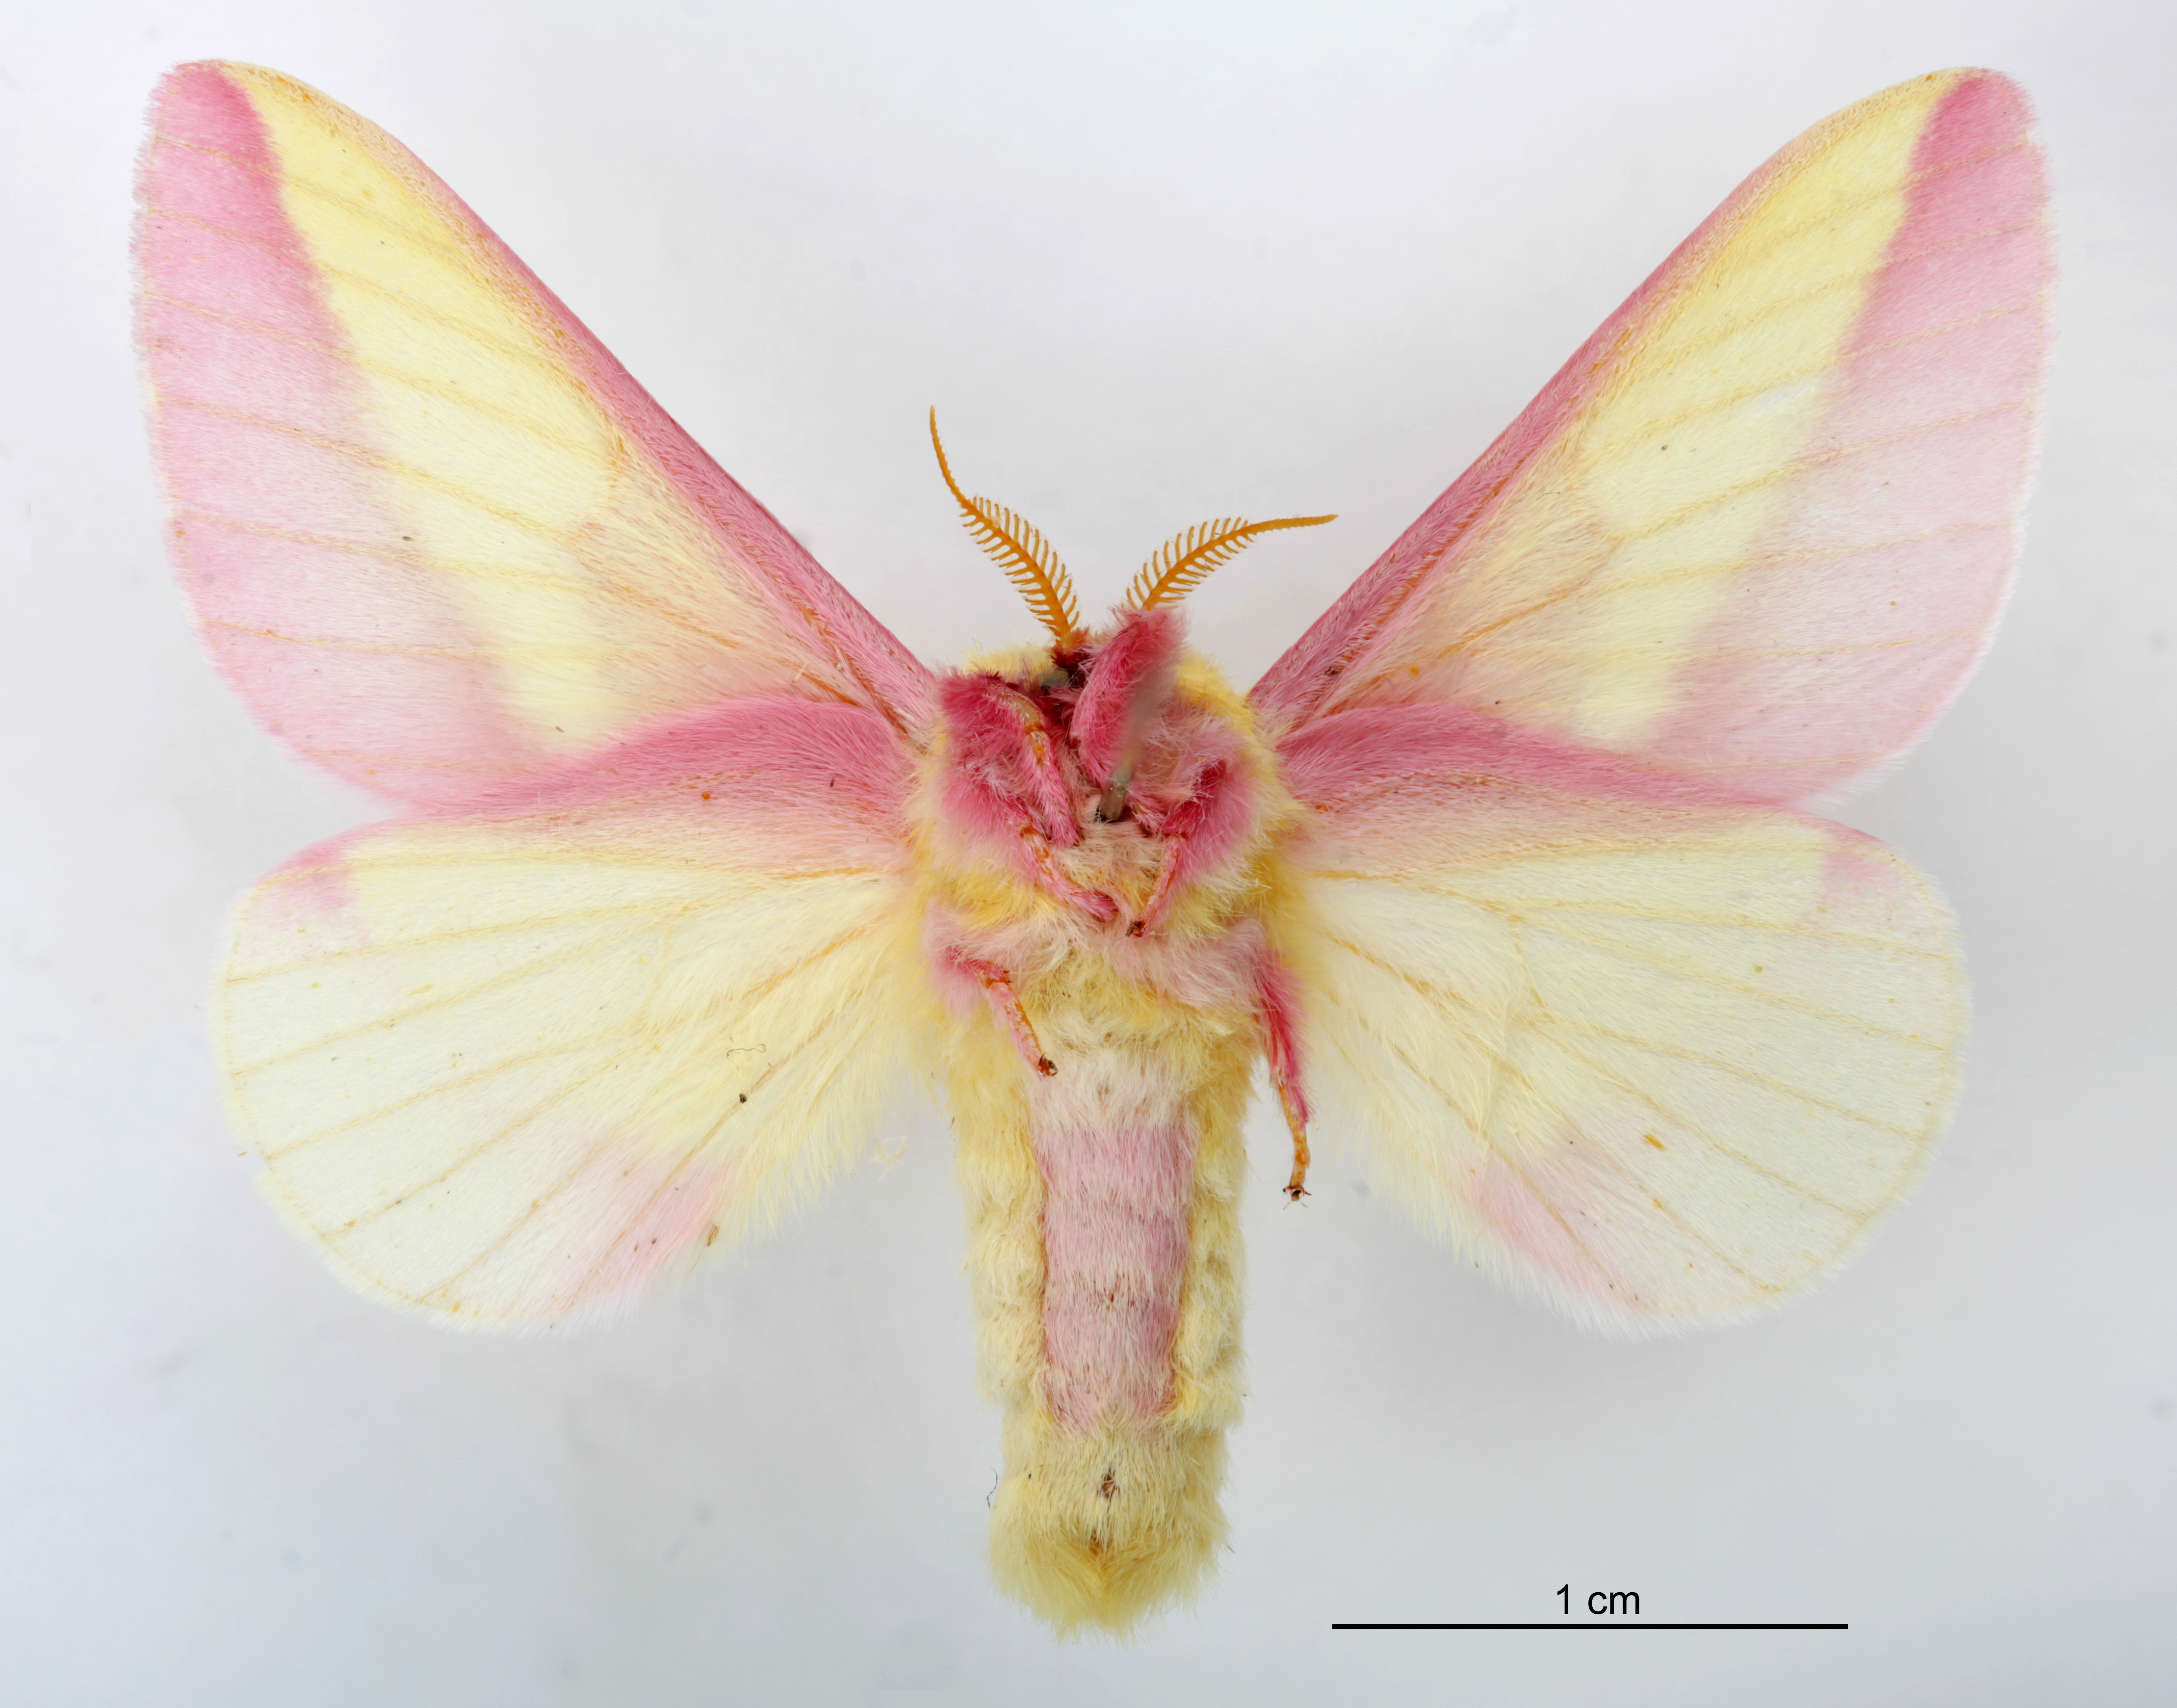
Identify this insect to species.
Dryocampa rubicunda
